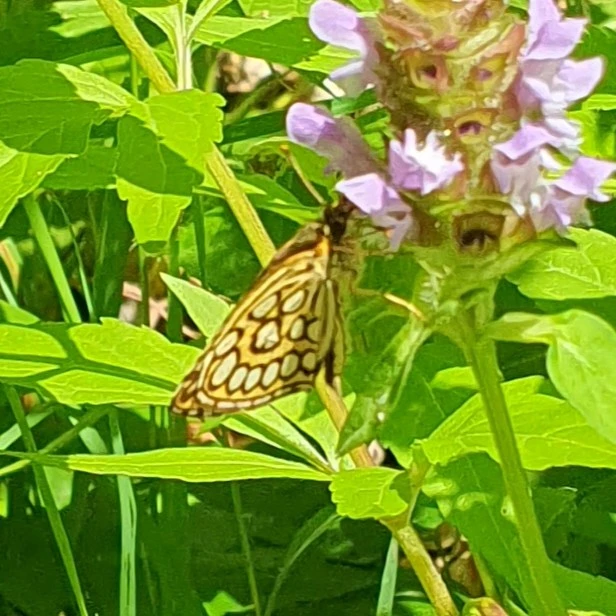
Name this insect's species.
Heteropterus morpheus
